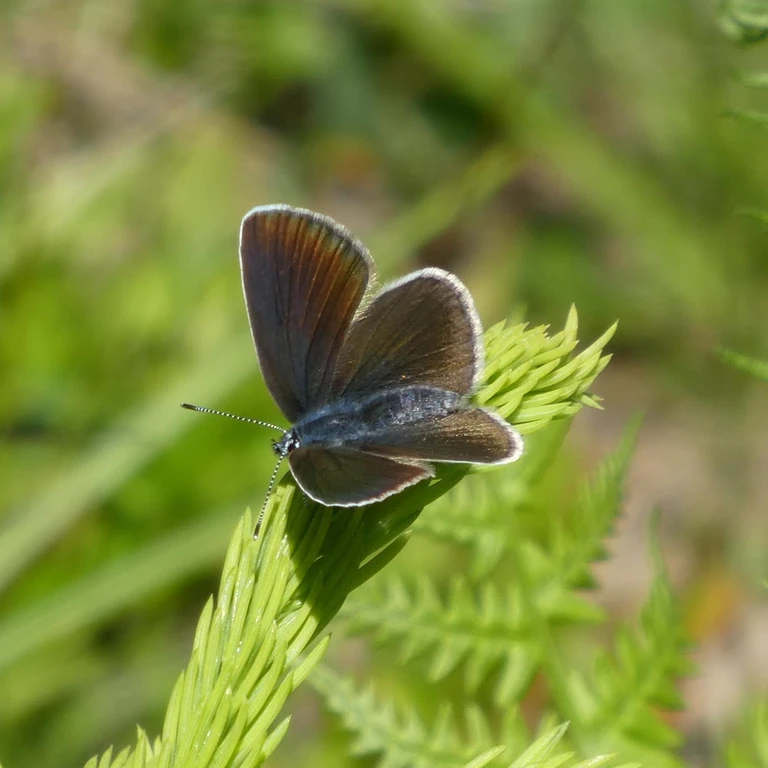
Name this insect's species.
Cyaniris semiargus
